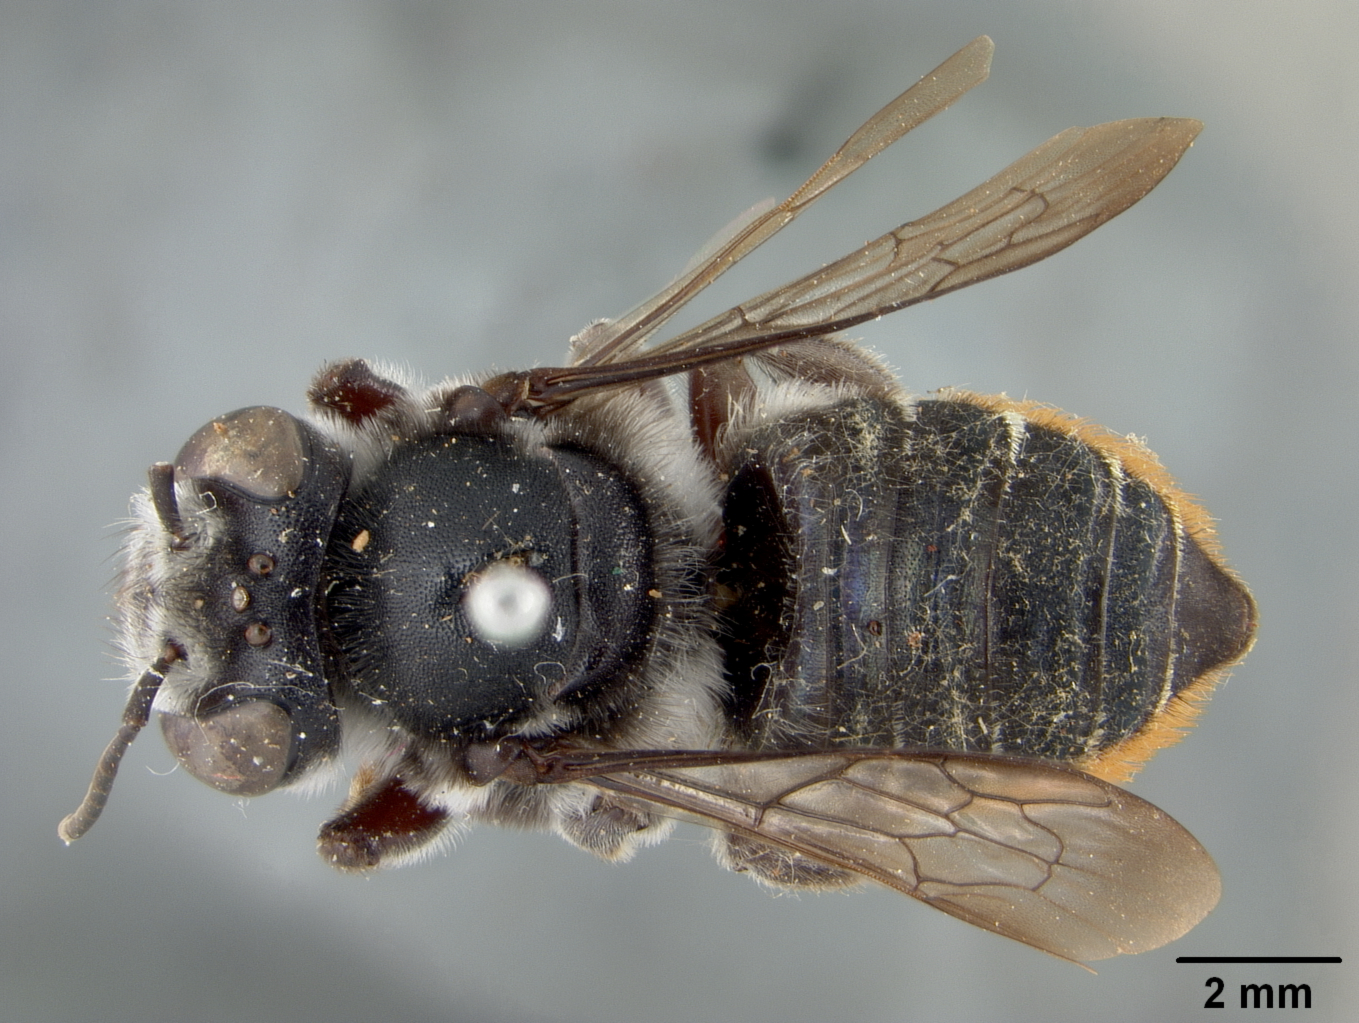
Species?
Megachile rowlandi
